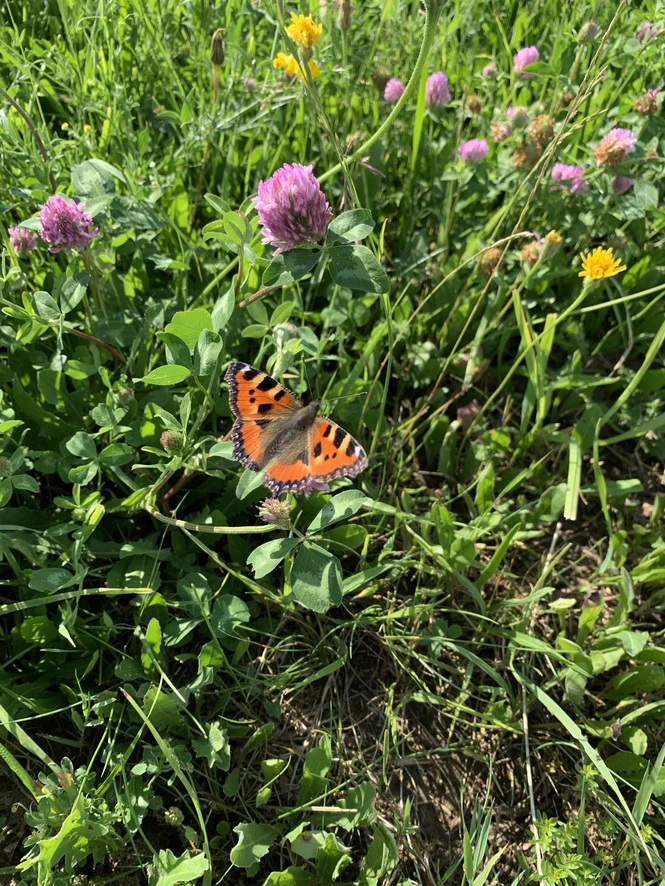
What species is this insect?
Aglais urticae
